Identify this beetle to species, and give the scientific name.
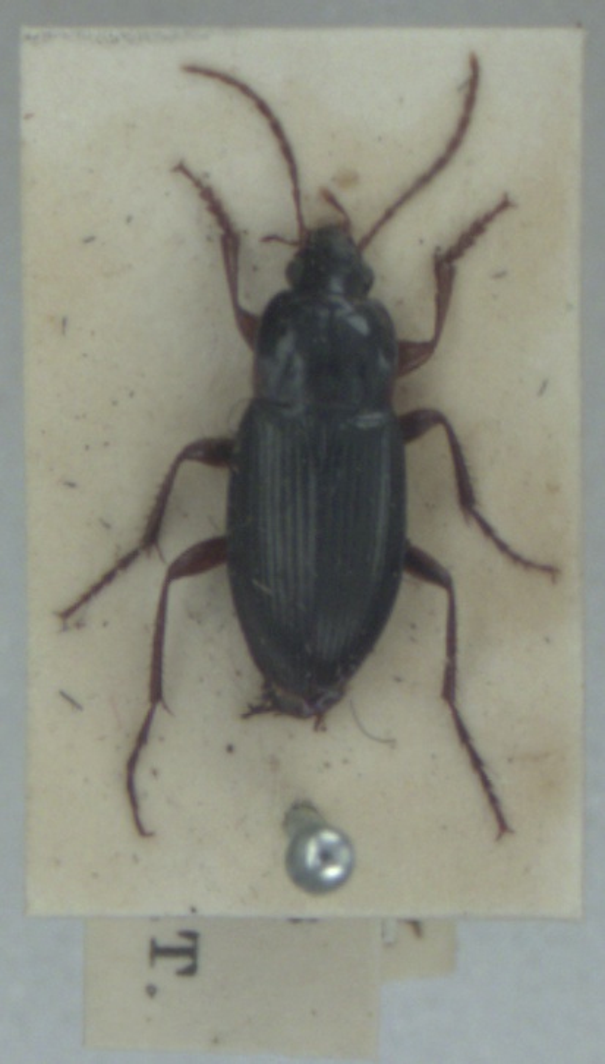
Calathus erratus
